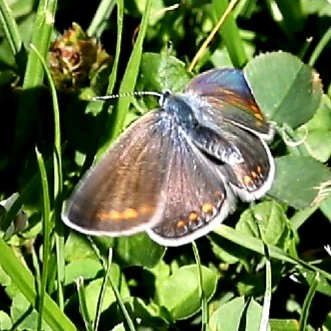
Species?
Polyommatus icarus
